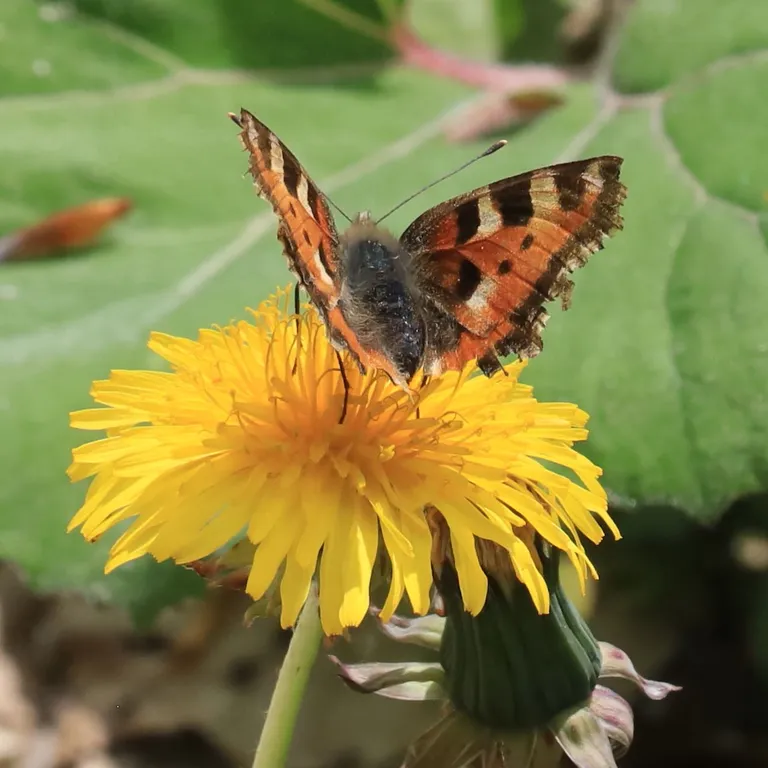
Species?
Aglais urticae
